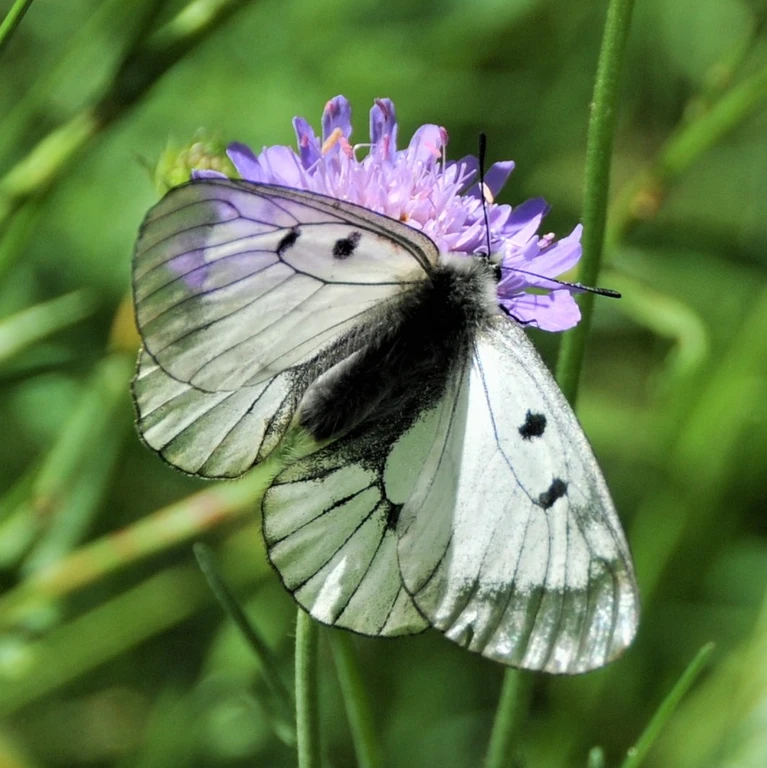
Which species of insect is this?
Parnassius mnemosyne
